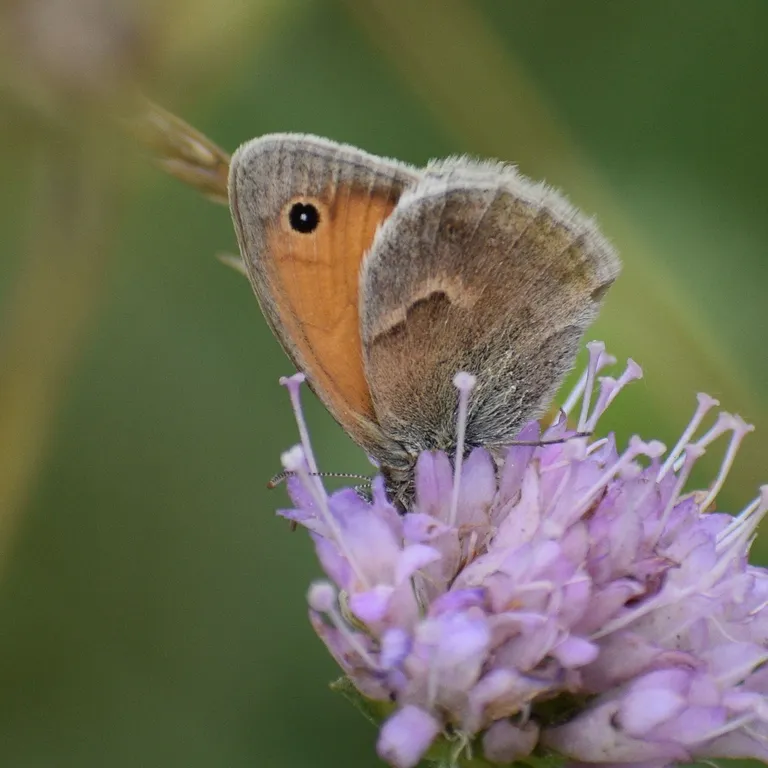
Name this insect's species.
Coenonympha pamphilus
